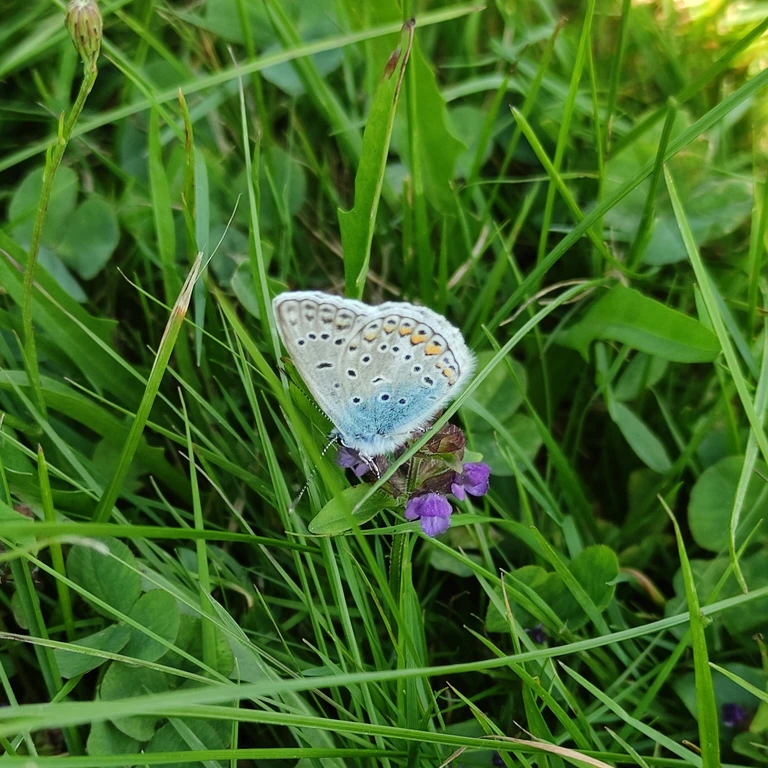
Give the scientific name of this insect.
Polyommatus icarus
